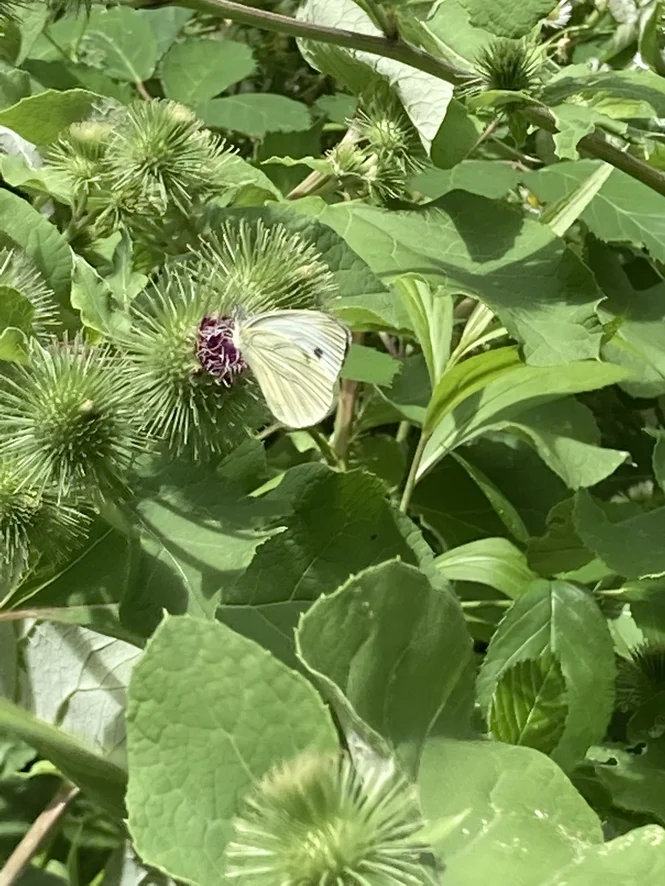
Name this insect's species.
Pieris napi
